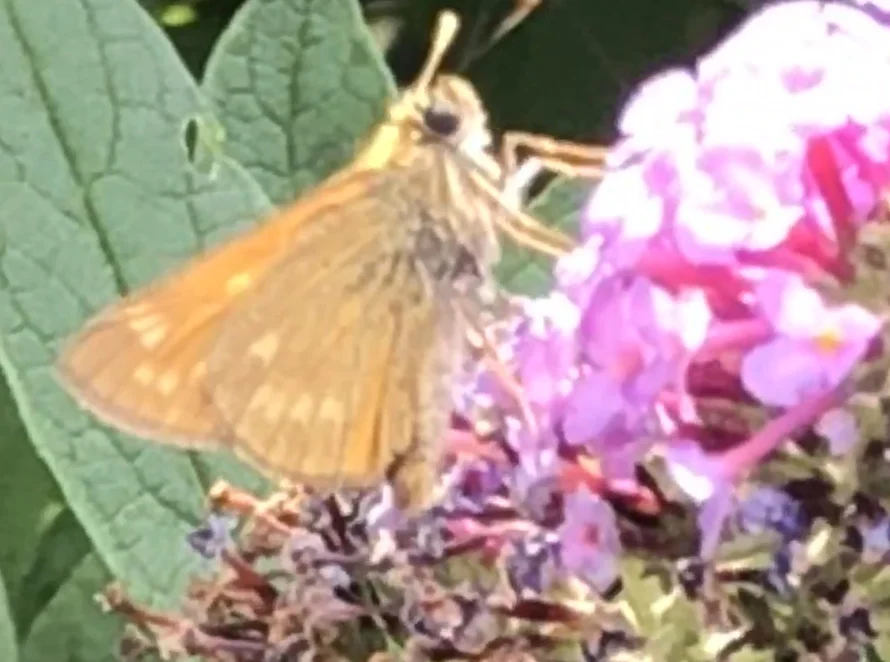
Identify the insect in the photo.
Ochlodes sylvanus (also Ochlodes venata)
